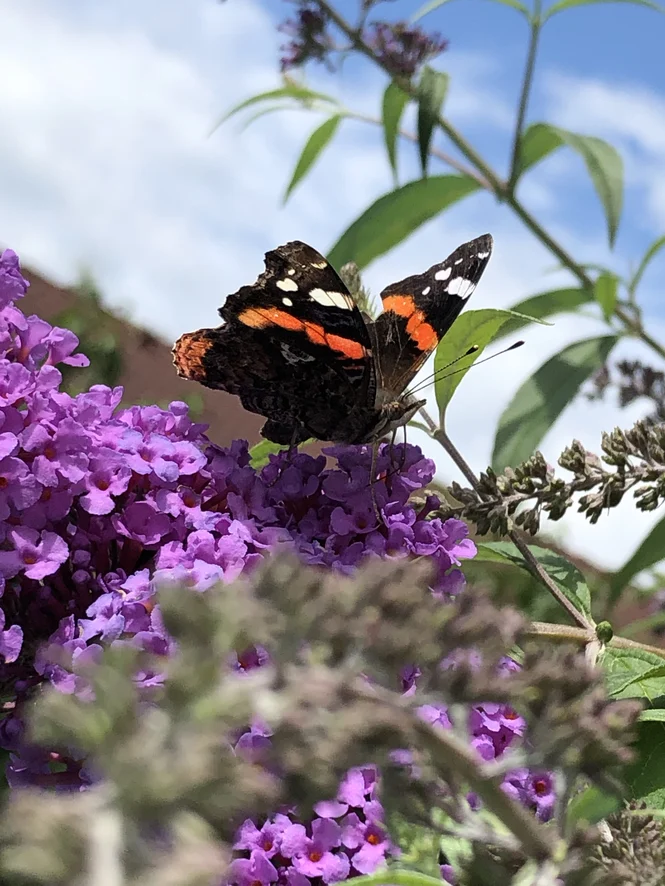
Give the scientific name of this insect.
Vanessa atalanta
